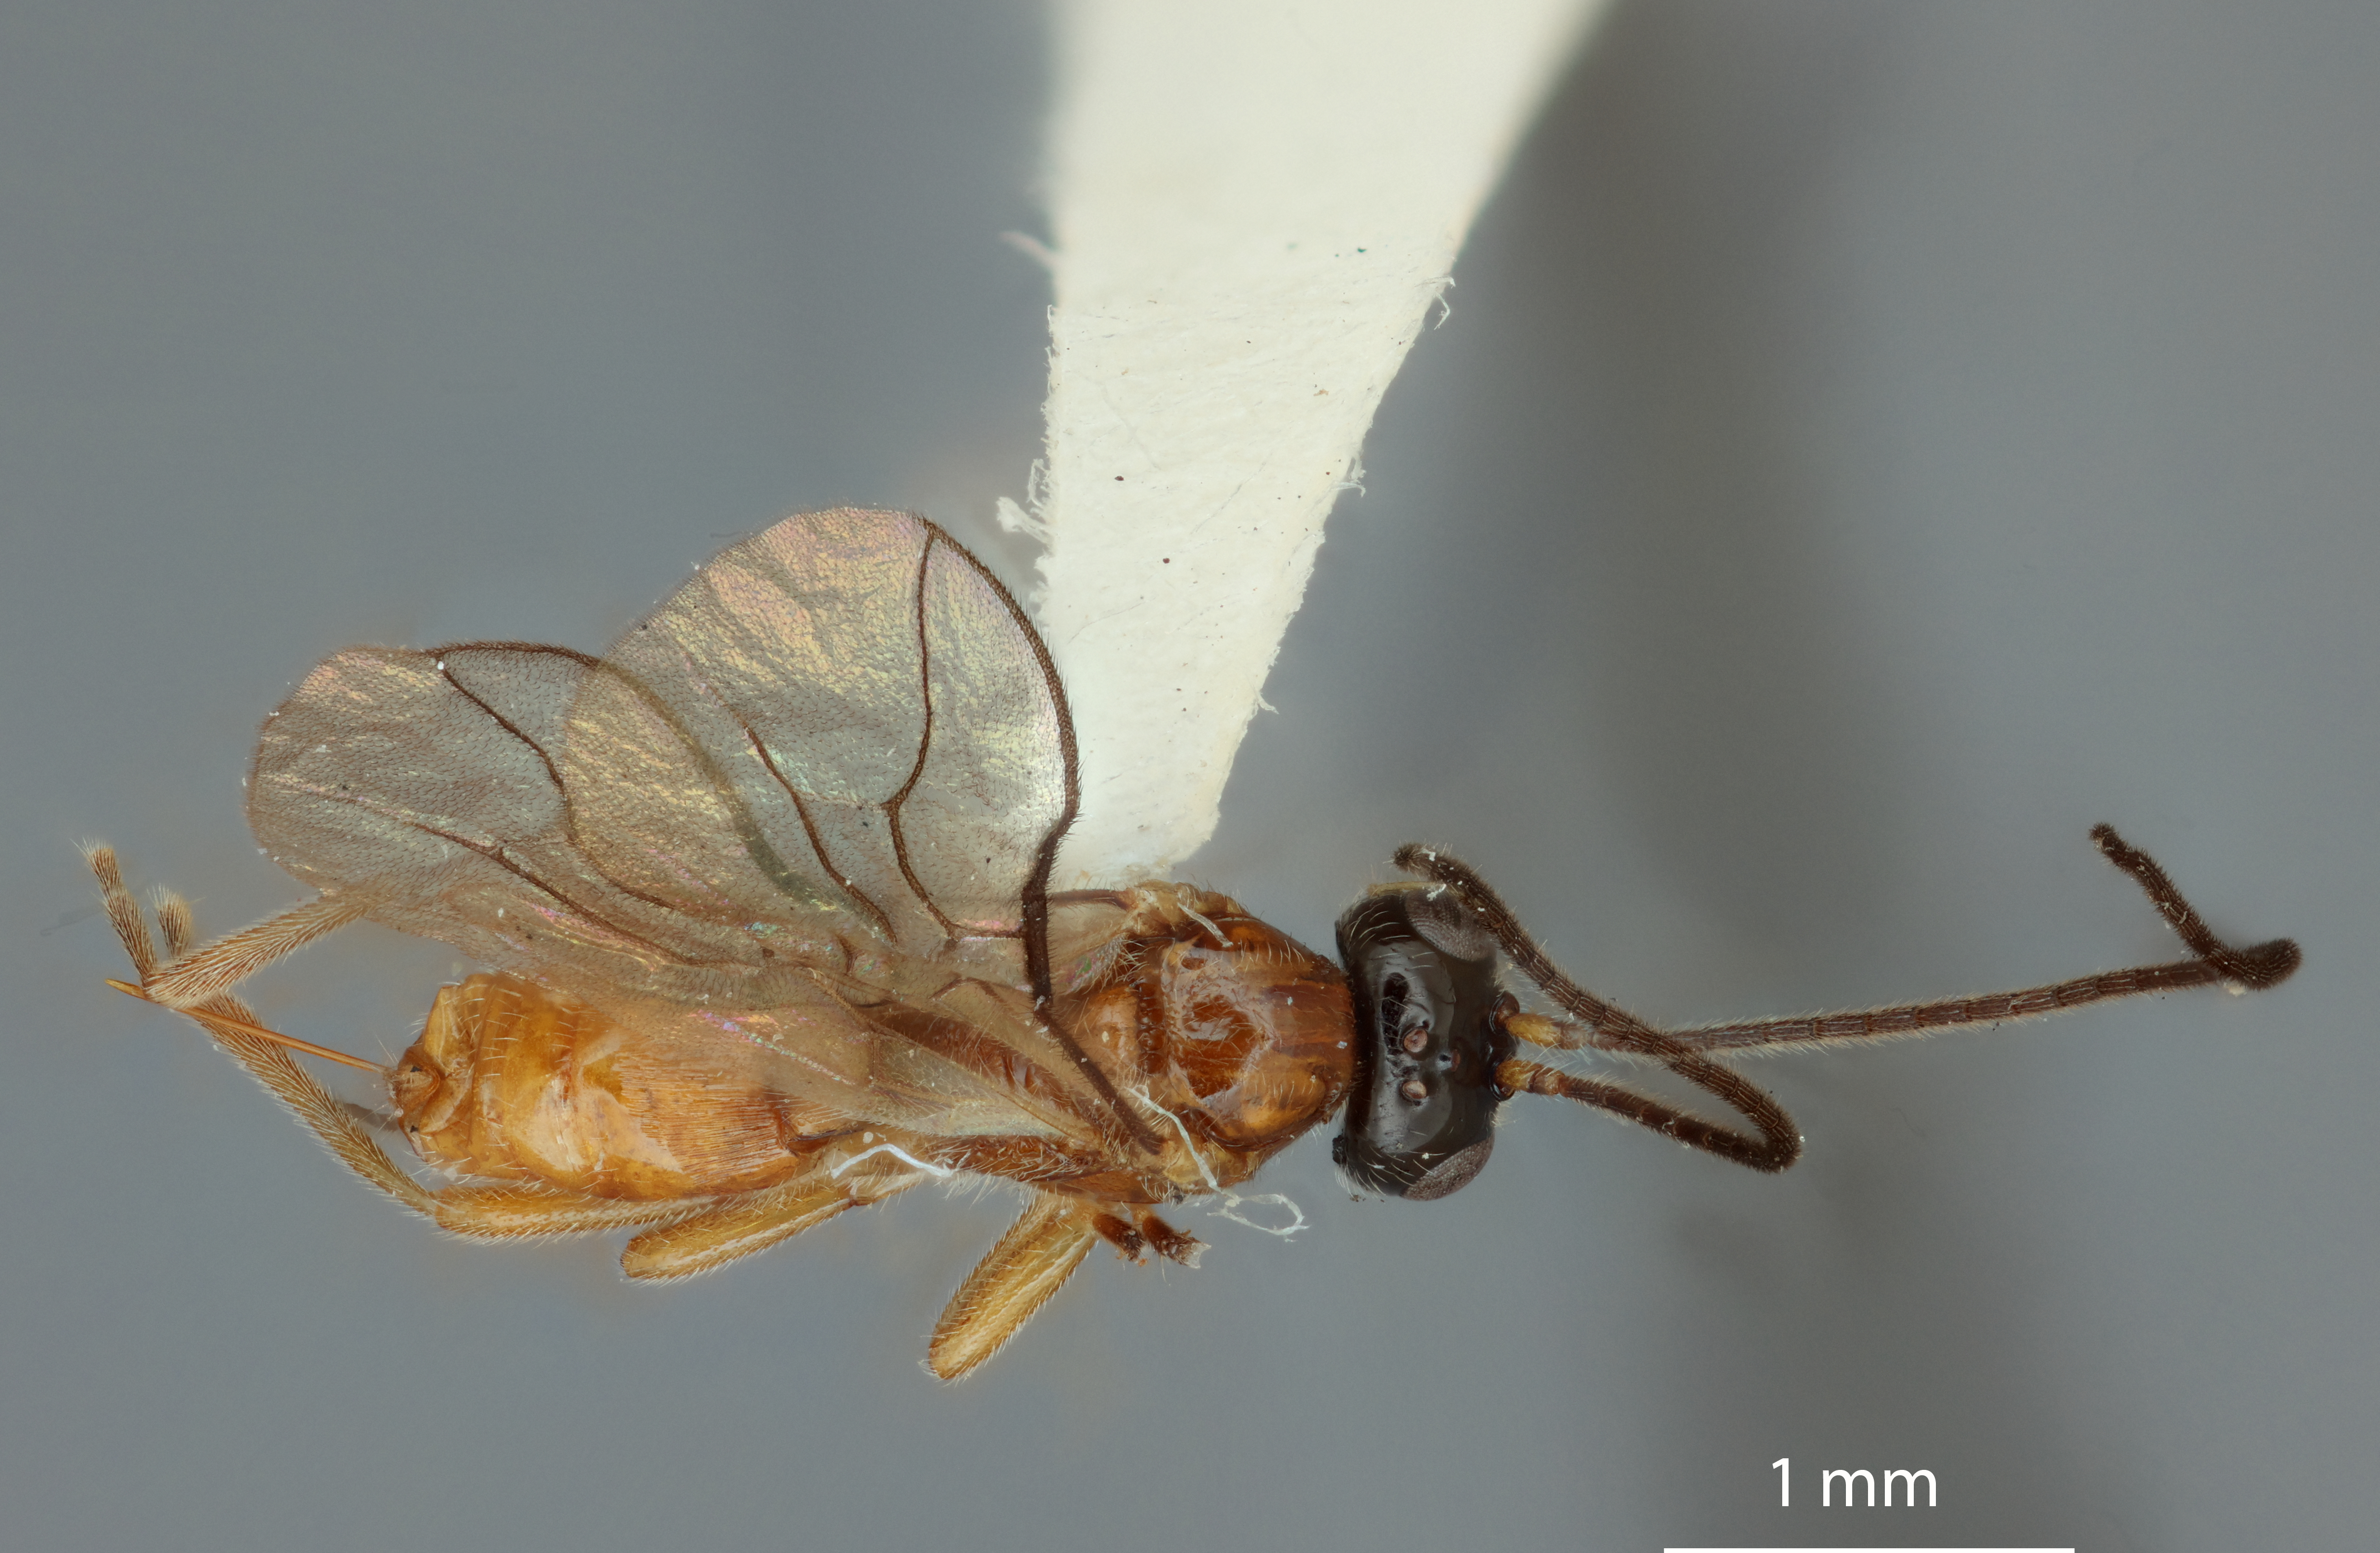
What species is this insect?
Opius berberidis
